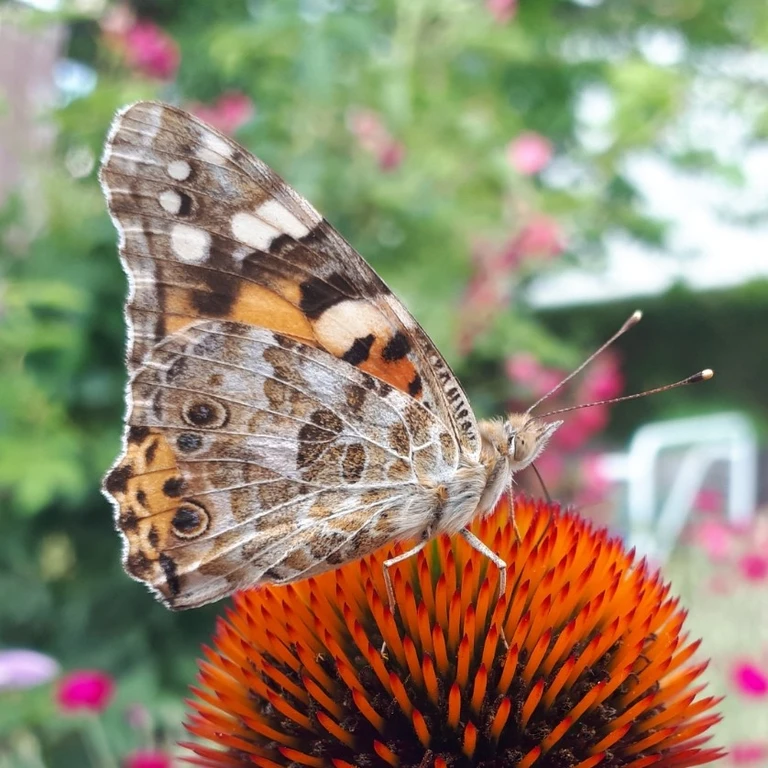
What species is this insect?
Vanessa cardui
